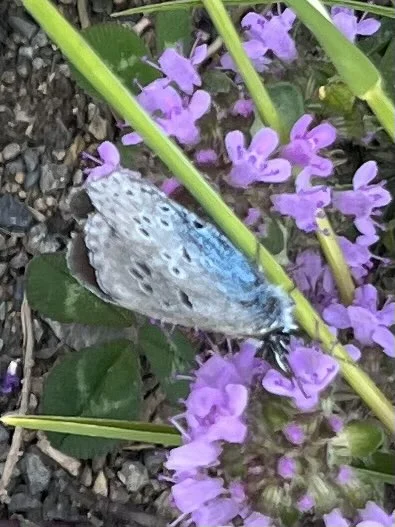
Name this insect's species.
Phengaris arion (also Maculinea arion)
